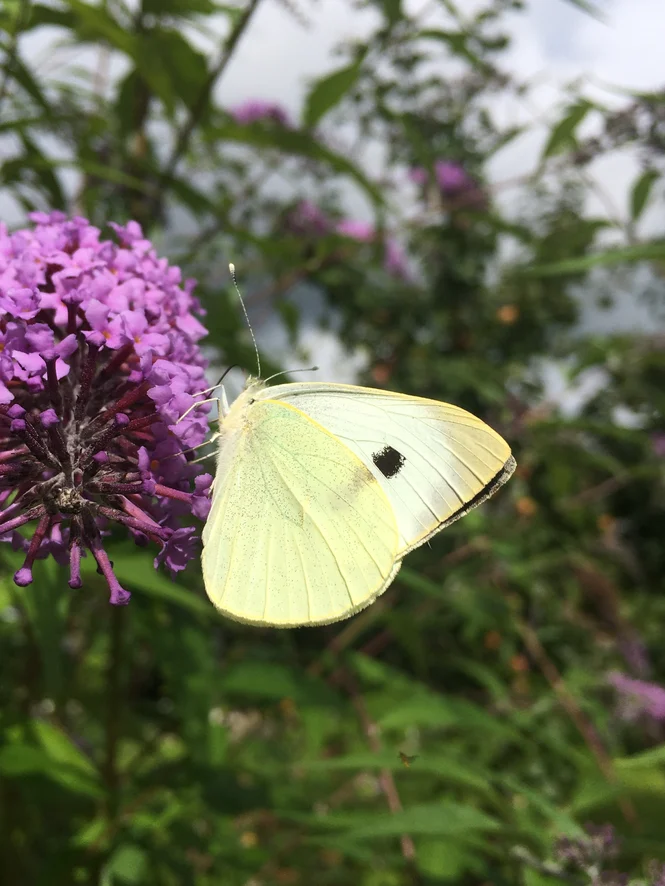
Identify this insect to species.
Pieris brassicae
